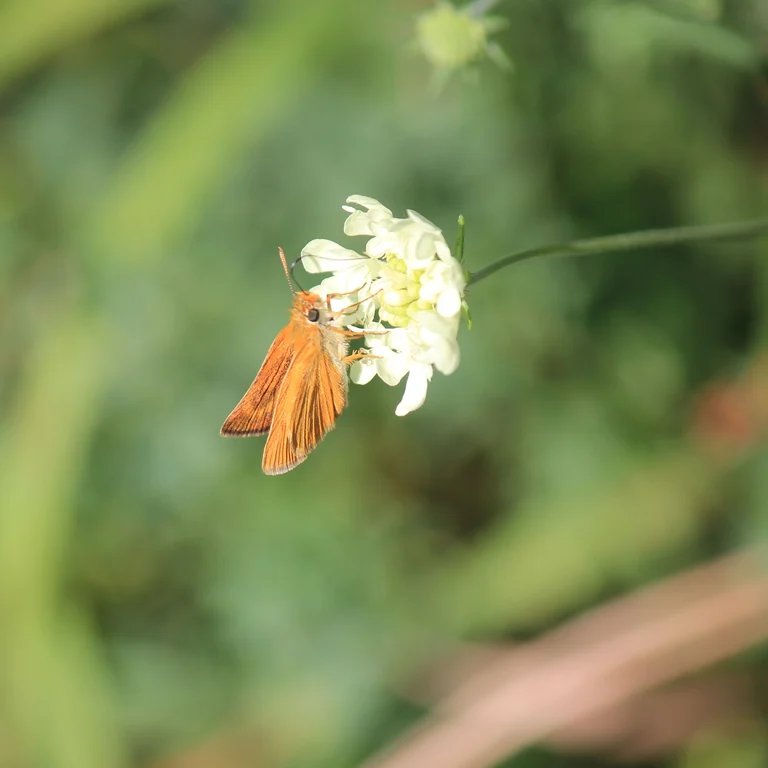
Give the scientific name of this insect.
Thymelicus sylvestris
